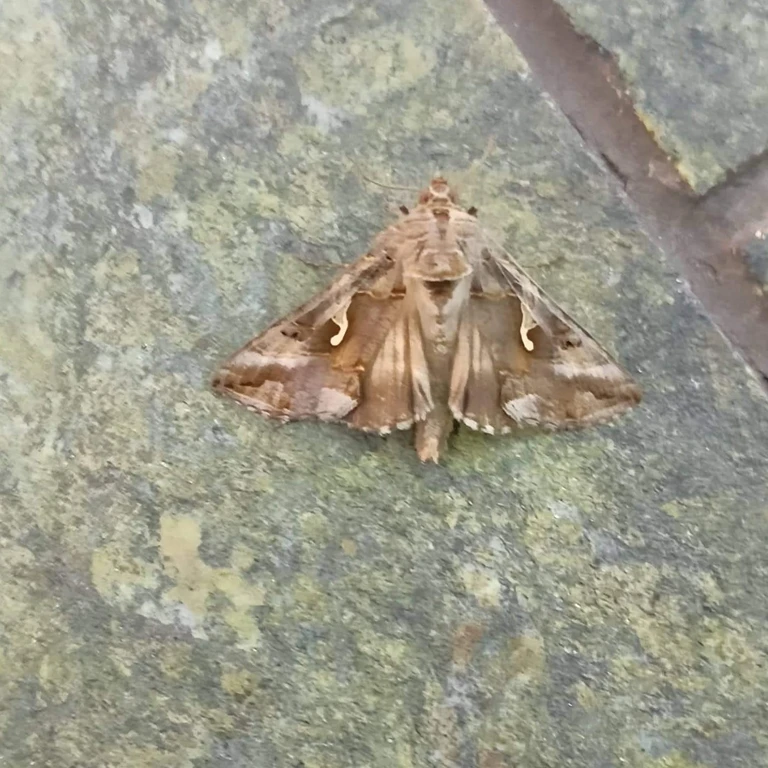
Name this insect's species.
Autographa gamma
